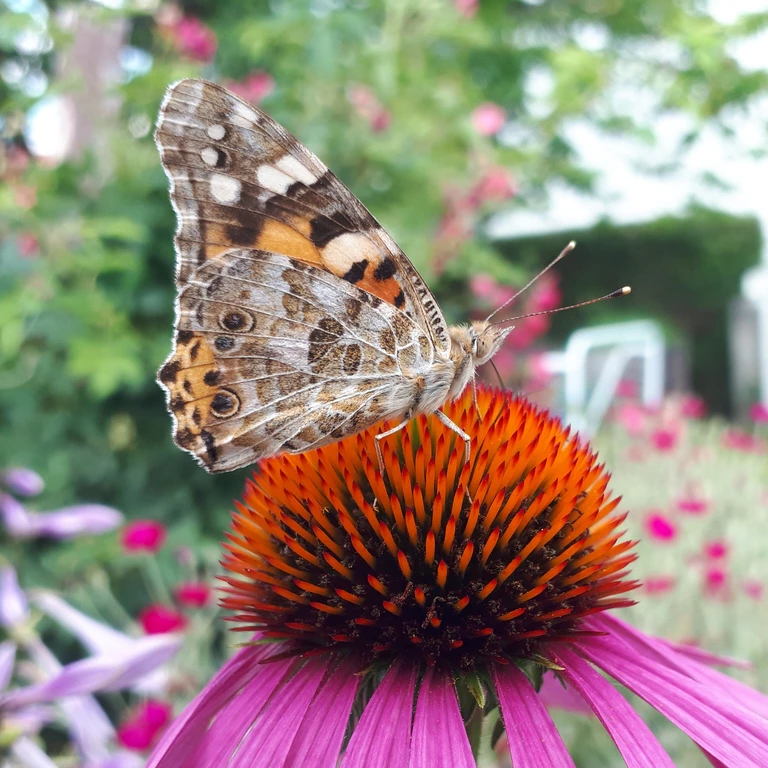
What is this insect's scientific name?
Vanessa cardui
